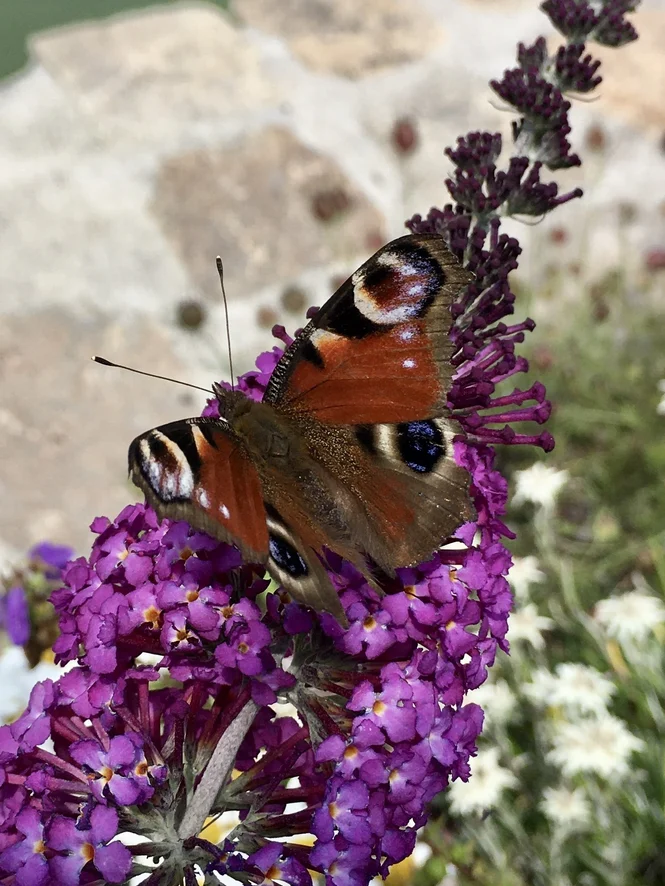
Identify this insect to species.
Aglais io
